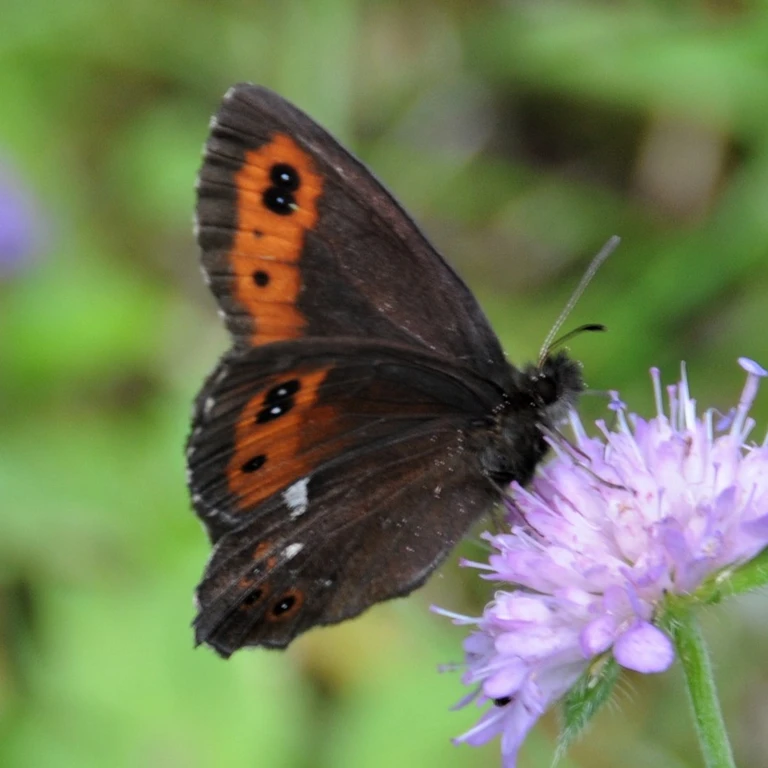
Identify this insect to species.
Erebia ligea
